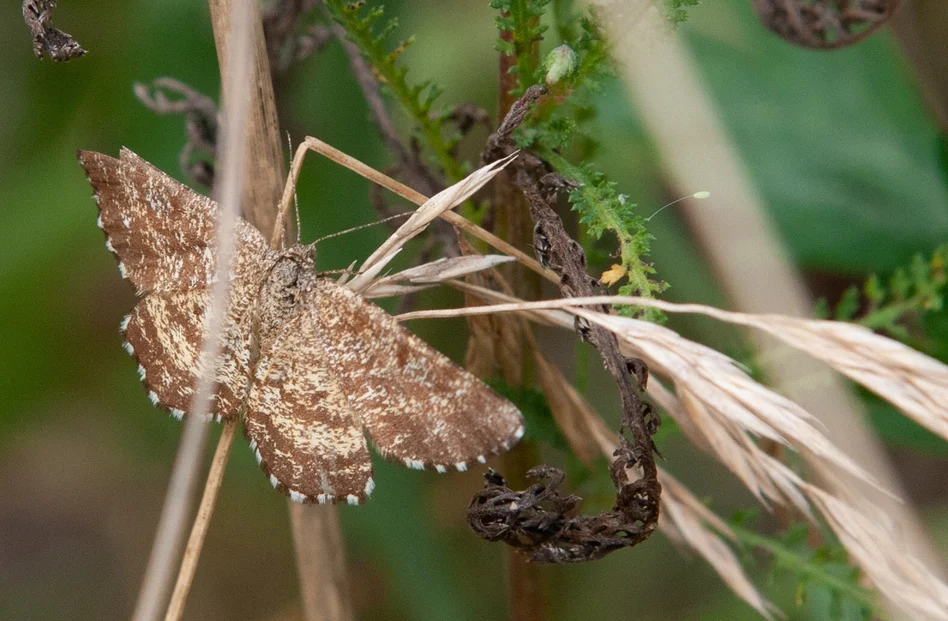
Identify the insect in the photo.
Ematurga atomaria
